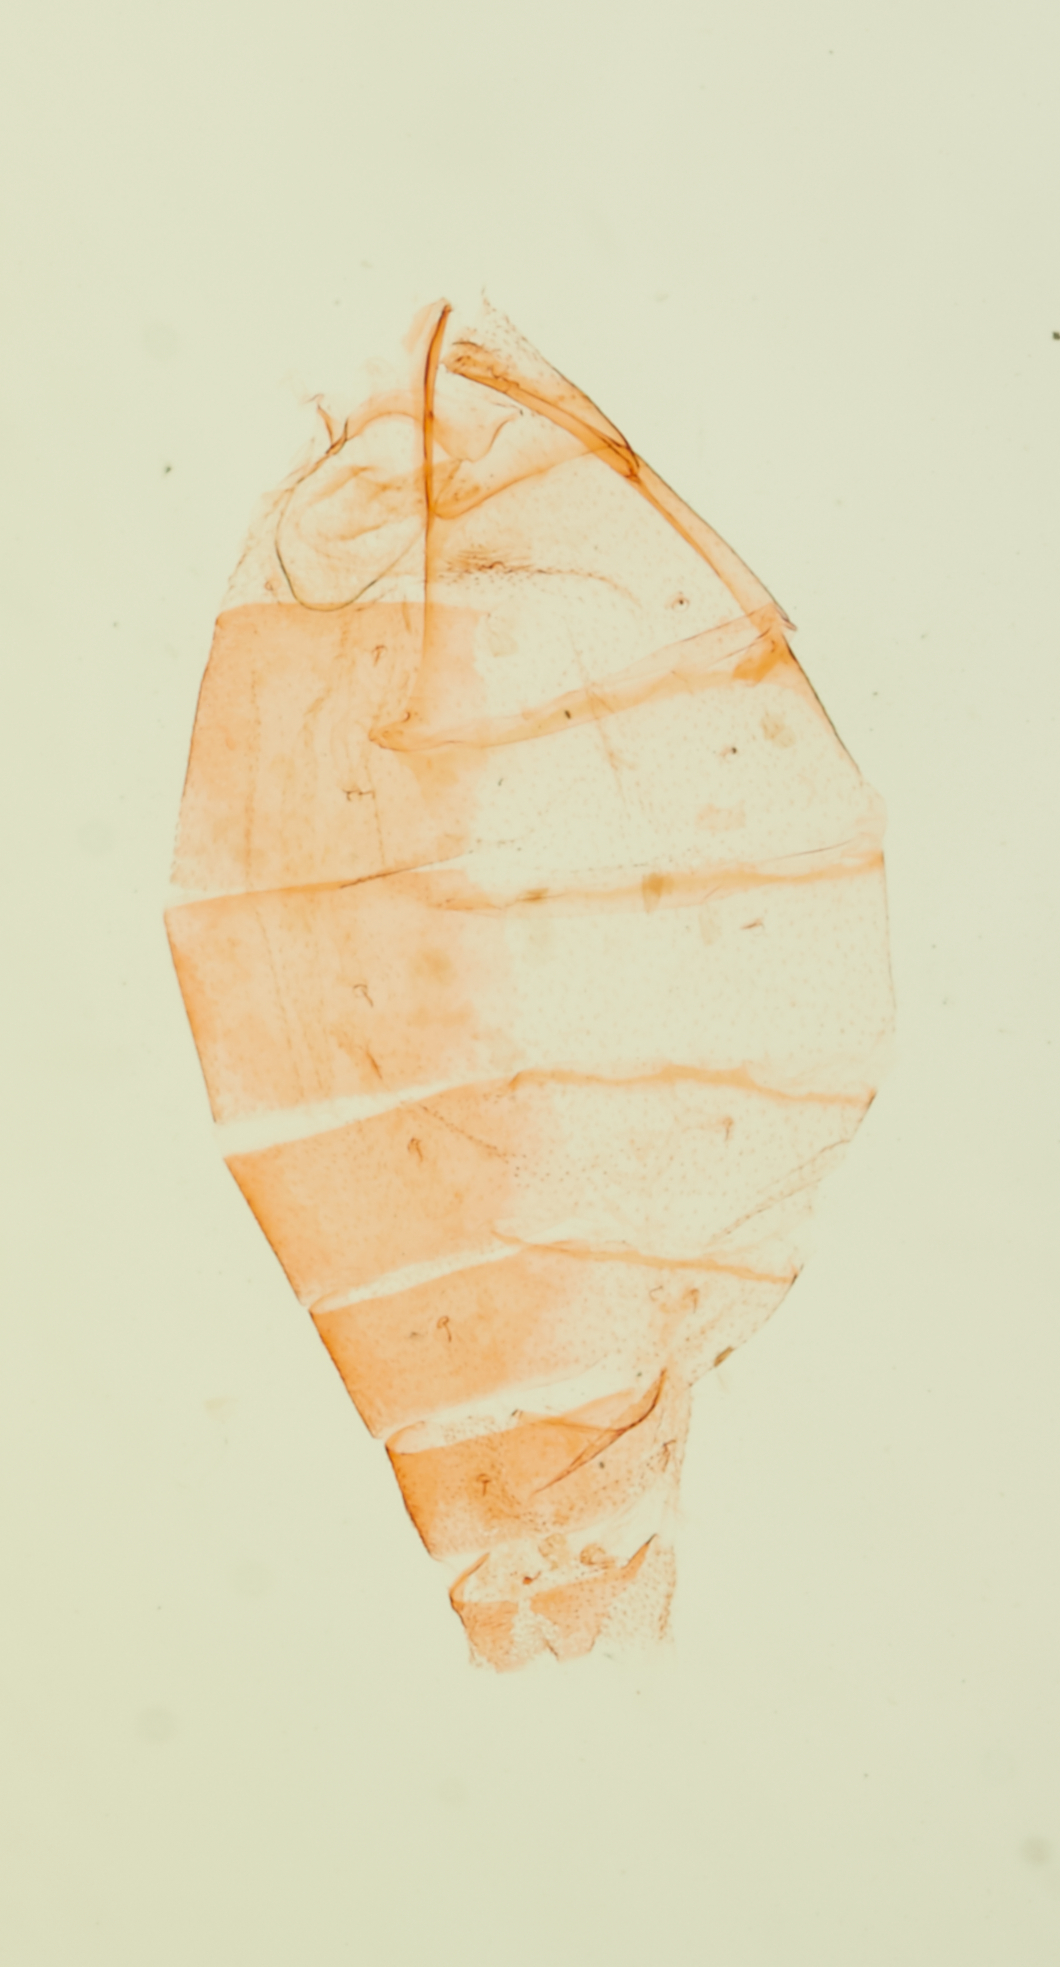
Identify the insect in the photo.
Stenoma minor
